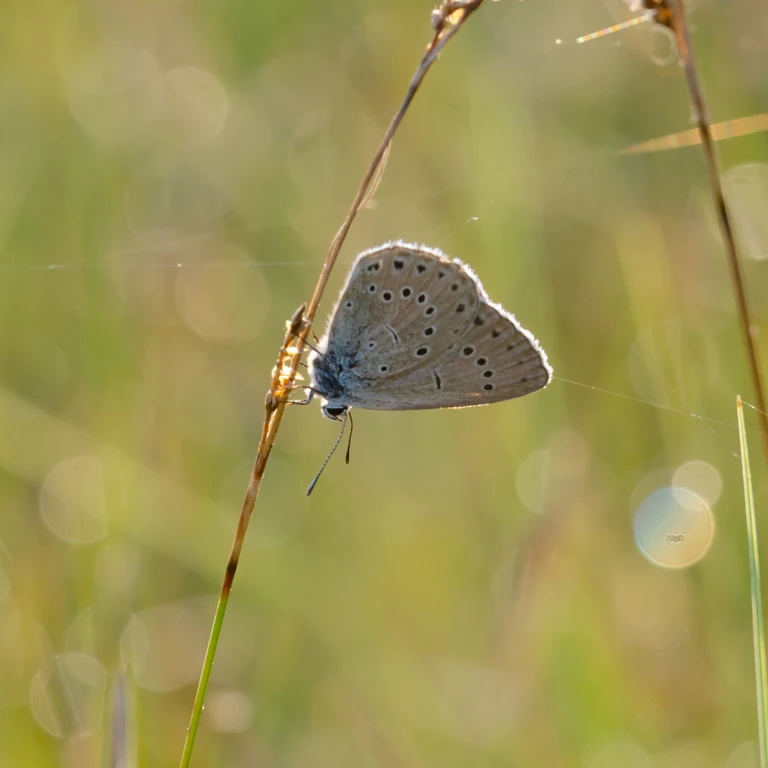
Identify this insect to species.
Phengaris teleius
